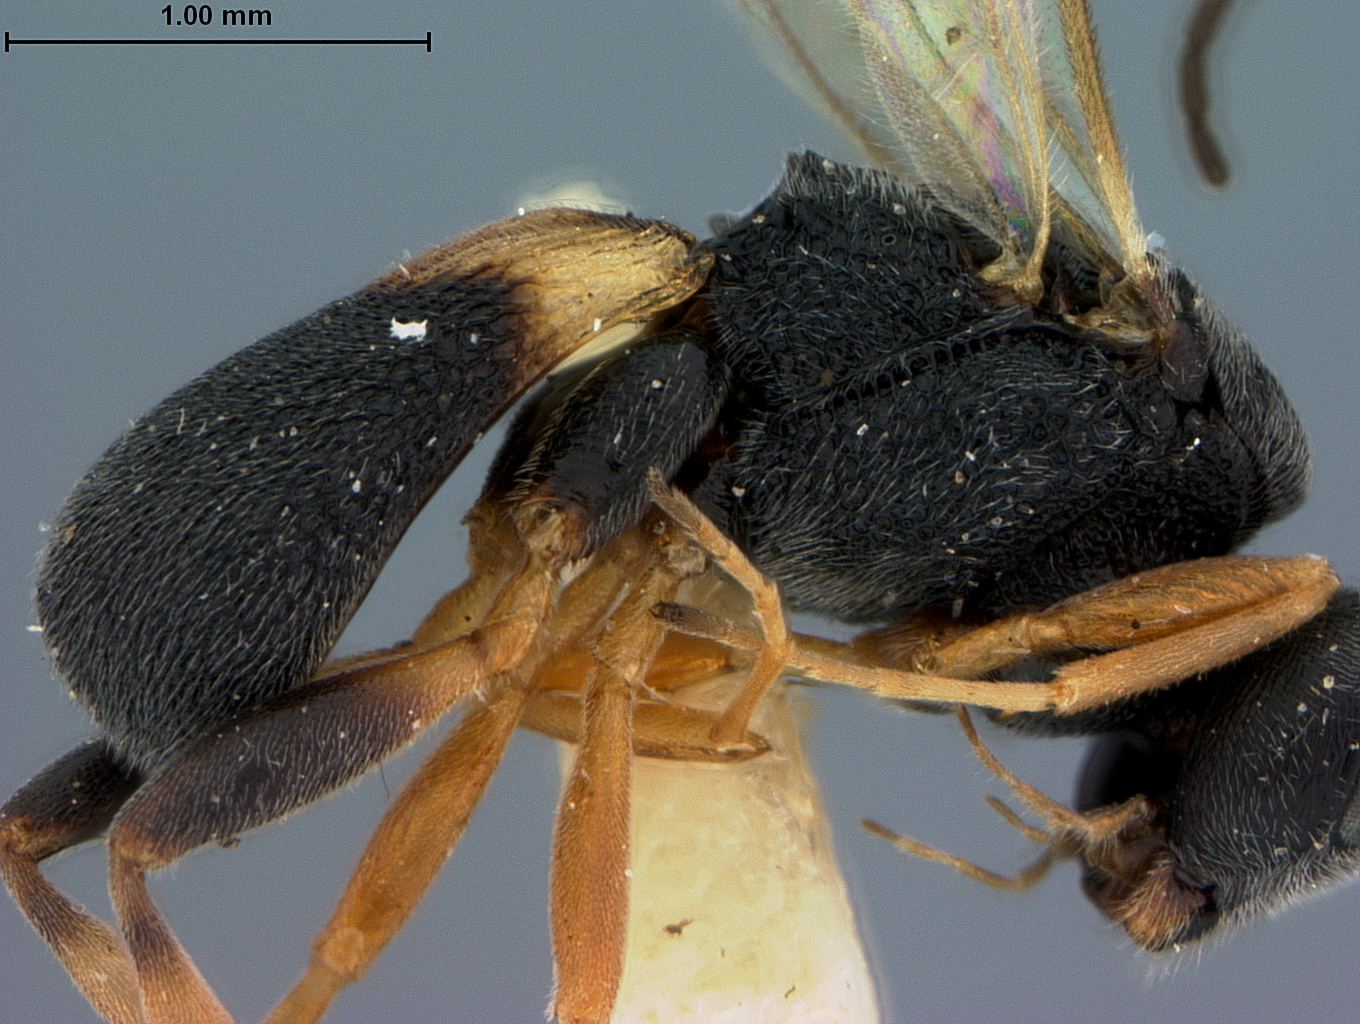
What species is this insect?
Chelonus aciculatus
